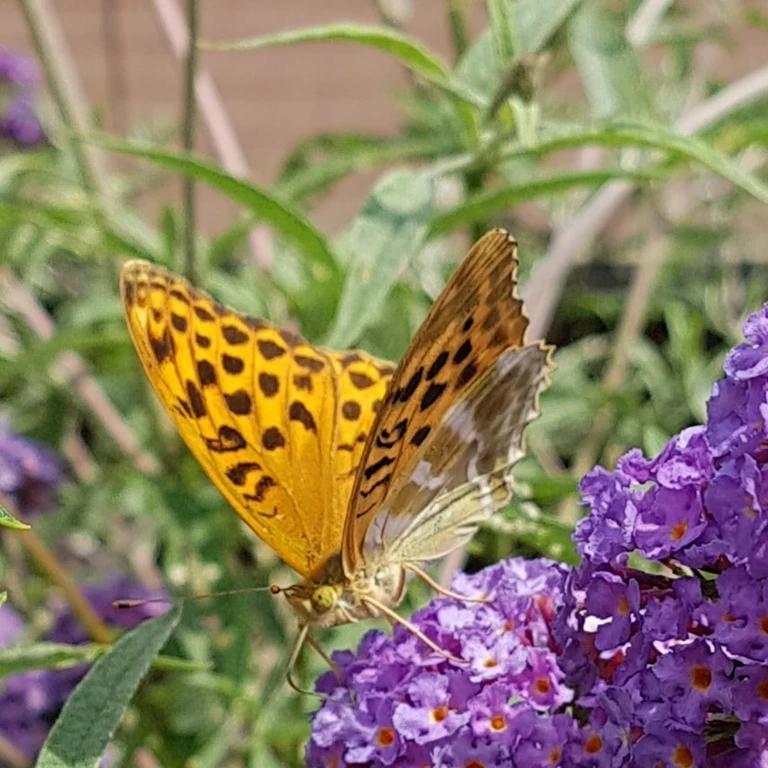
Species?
Argynnis paphia
